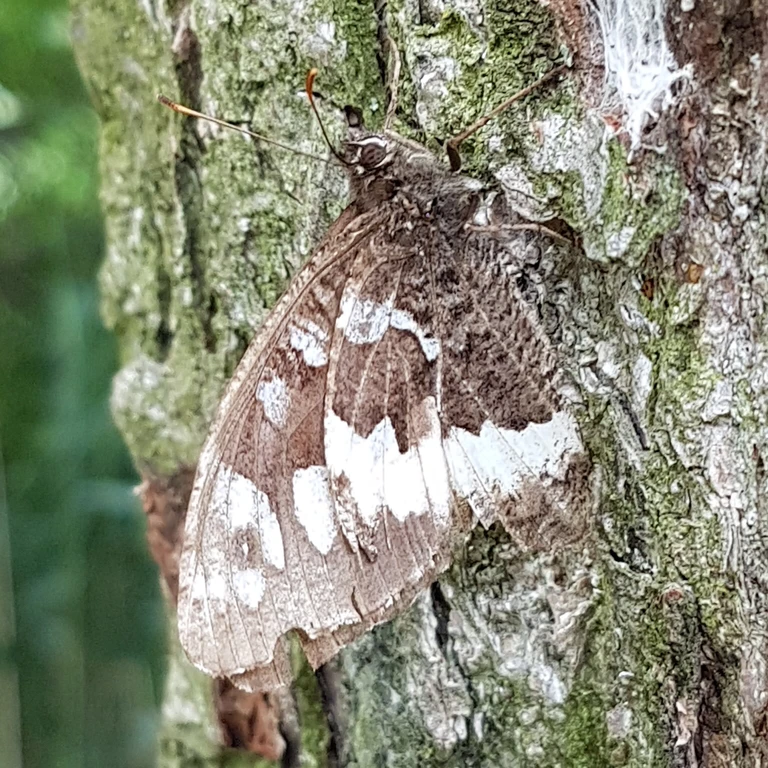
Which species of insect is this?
Brintesia circe
